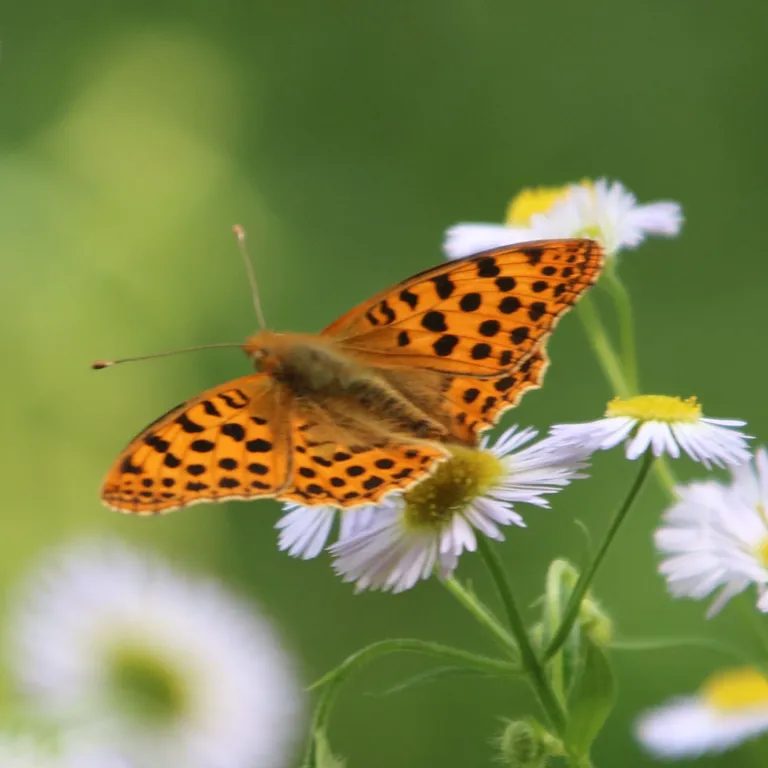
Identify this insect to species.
Issoria lathonia
